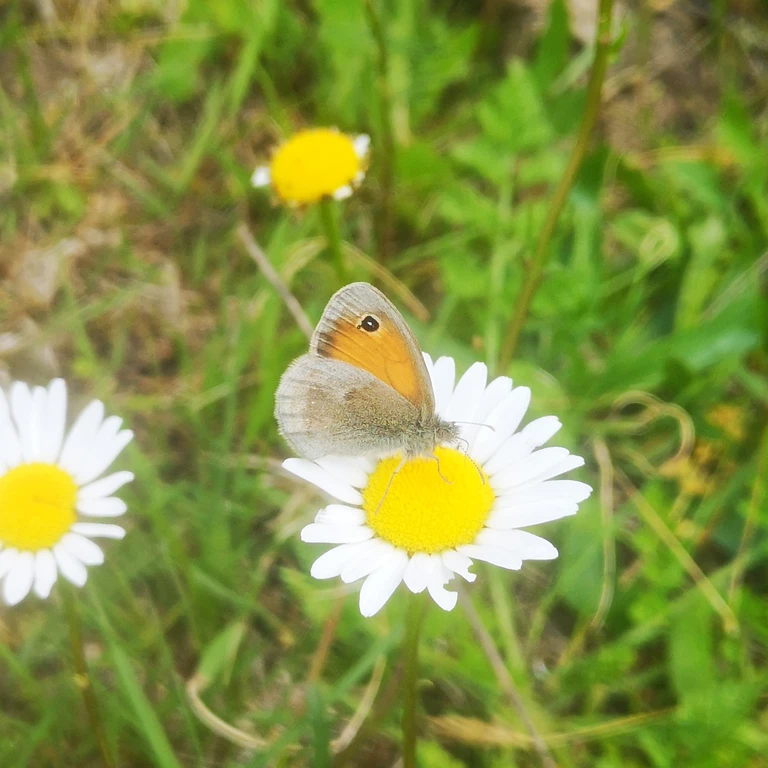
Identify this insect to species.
Coenonympha pamphilus
